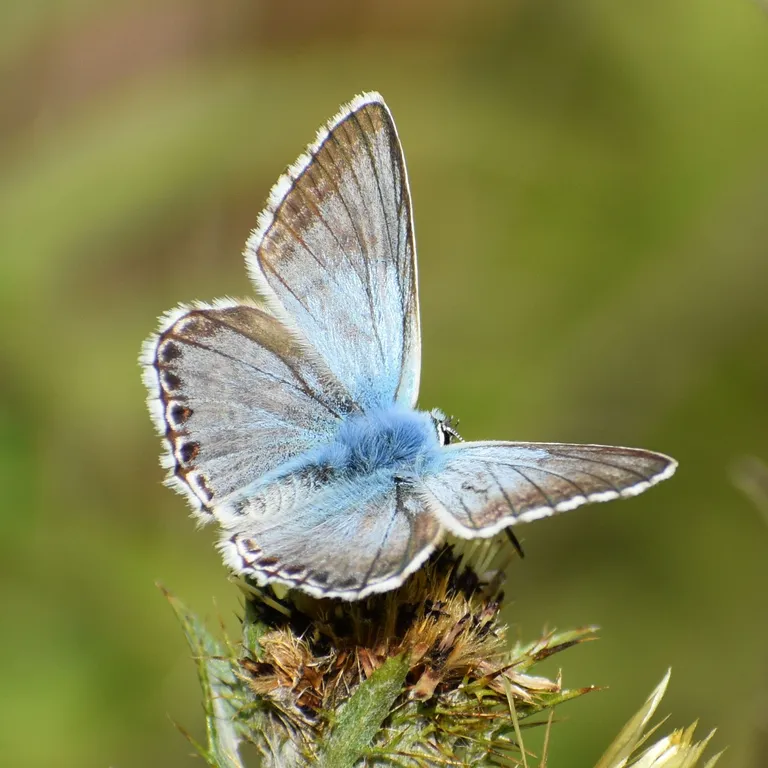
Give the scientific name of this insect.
Lysandra coridon
